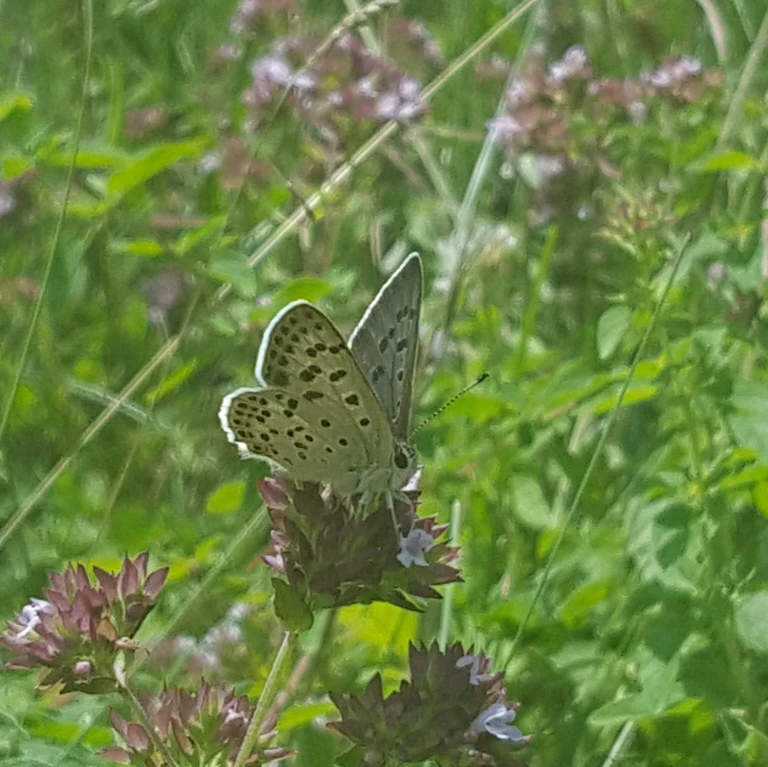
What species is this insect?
Lycaena tityrus (also Loweia tityrus)
